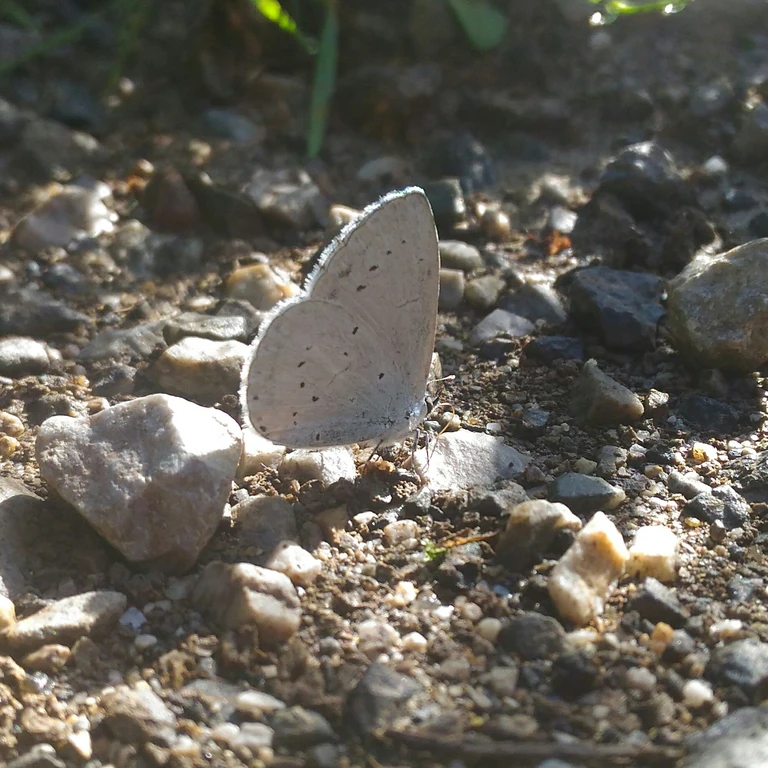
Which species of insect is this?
Celastrina argiolus
